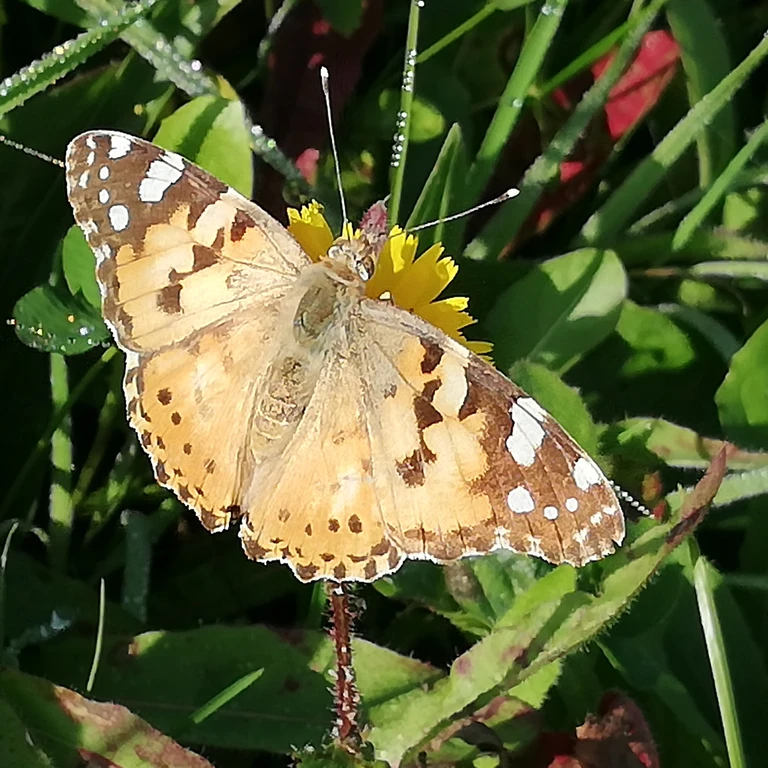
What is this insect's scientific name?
Vanessa cardui
